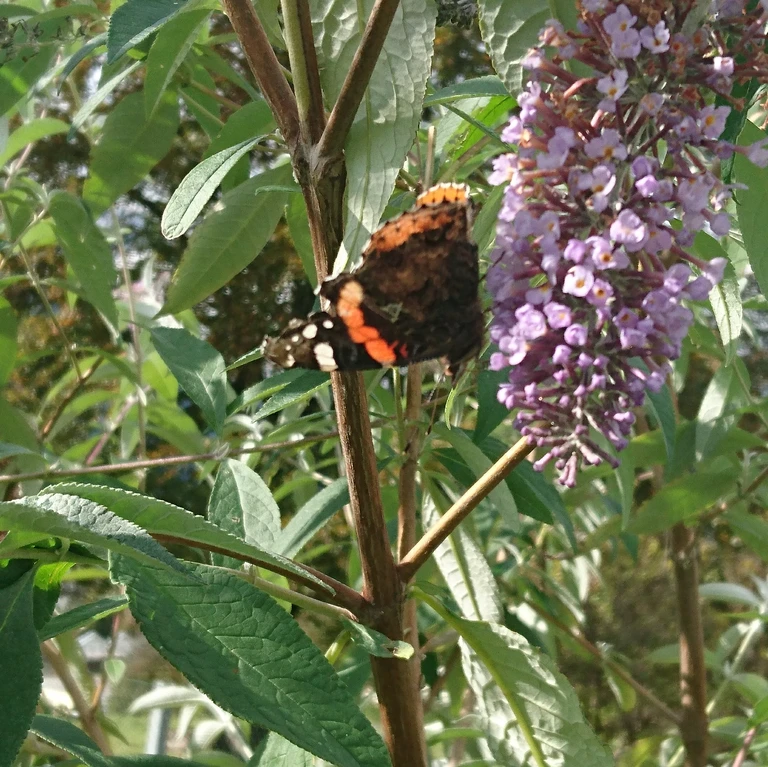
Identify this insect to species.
Vanessa atalanta
